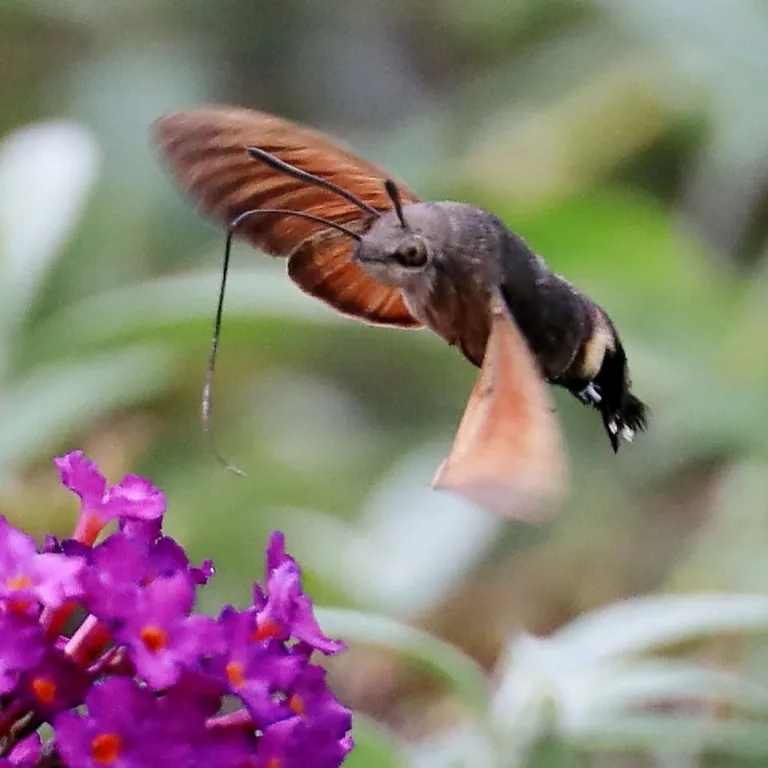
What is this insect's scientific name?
Macroglossum stellatarum
